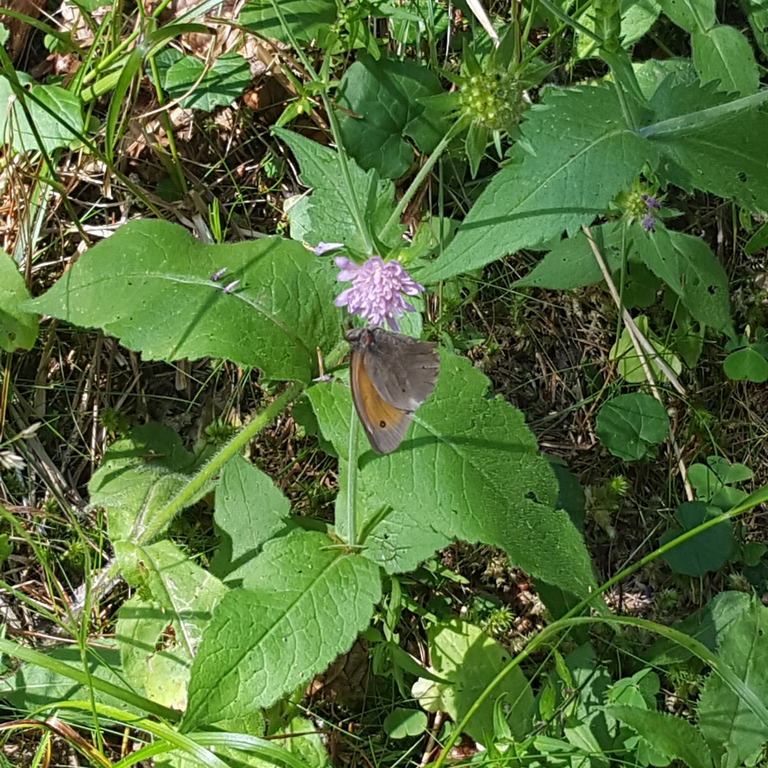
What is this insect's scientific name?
Maniola jurtina
